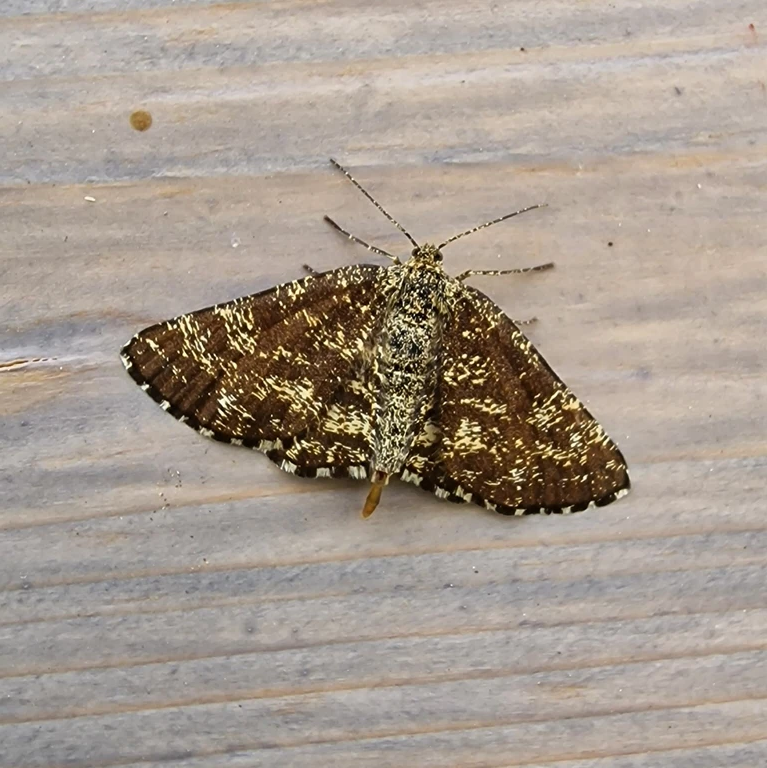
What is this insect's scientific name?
Ematurga atomaria
